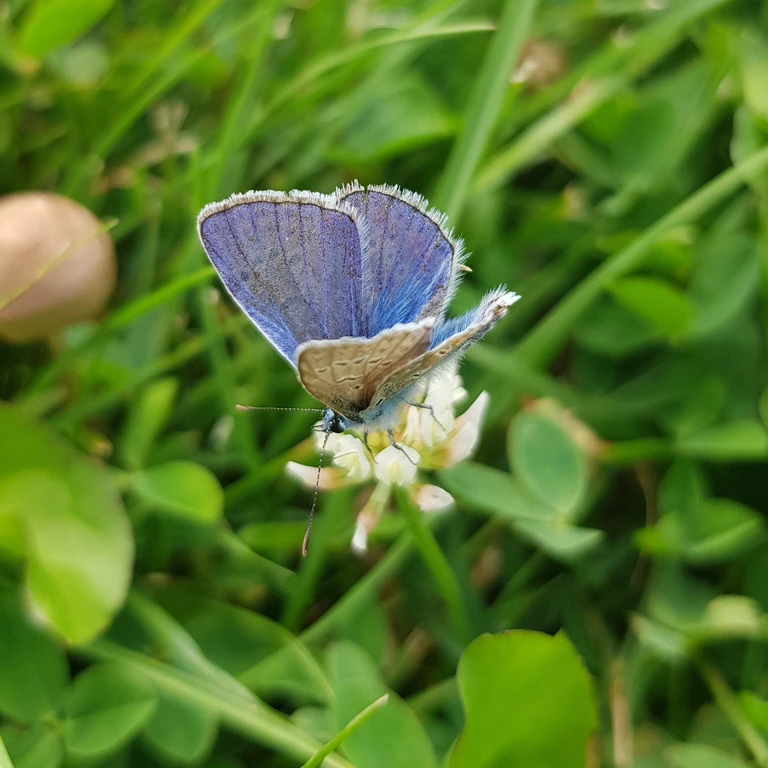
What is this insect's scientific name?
Polyommatus icarus
